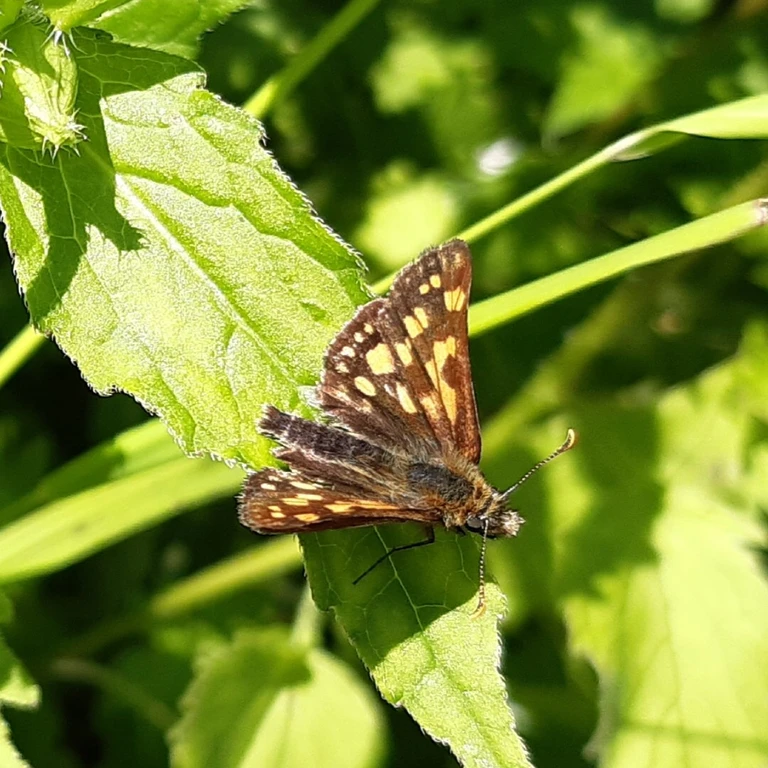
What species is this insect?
Carterocephalus palaemon
